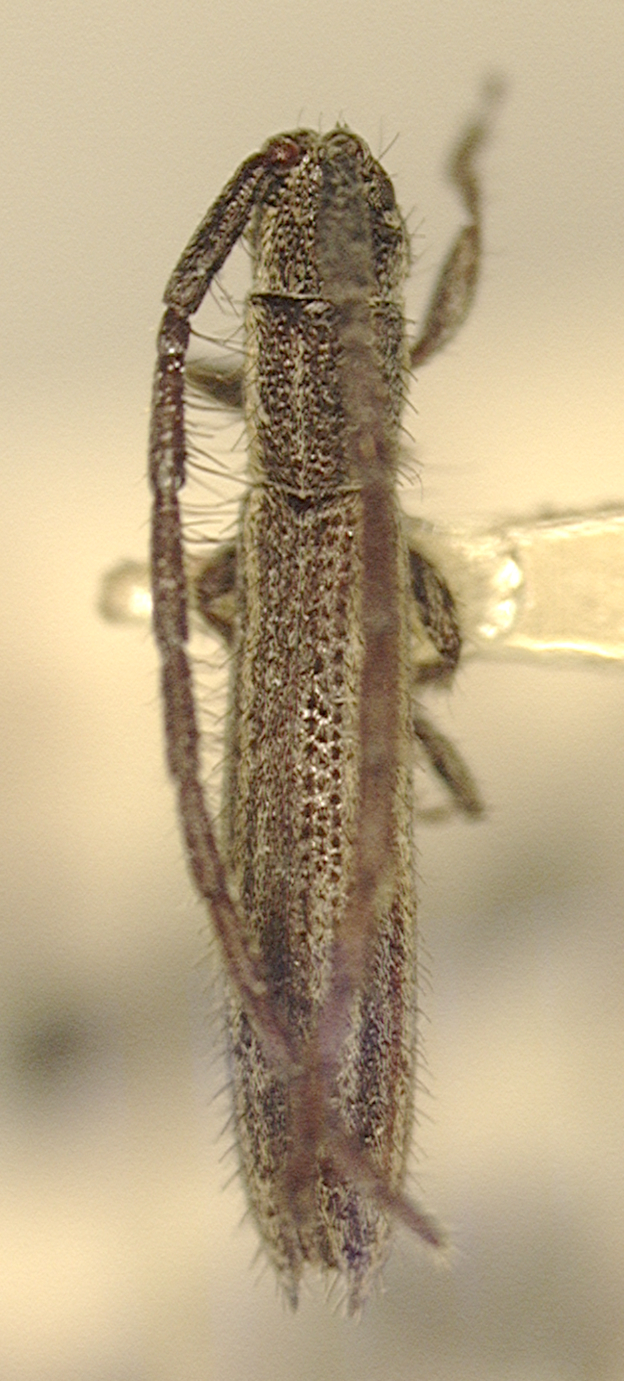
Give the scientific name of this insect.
Dorcasta gracilis
